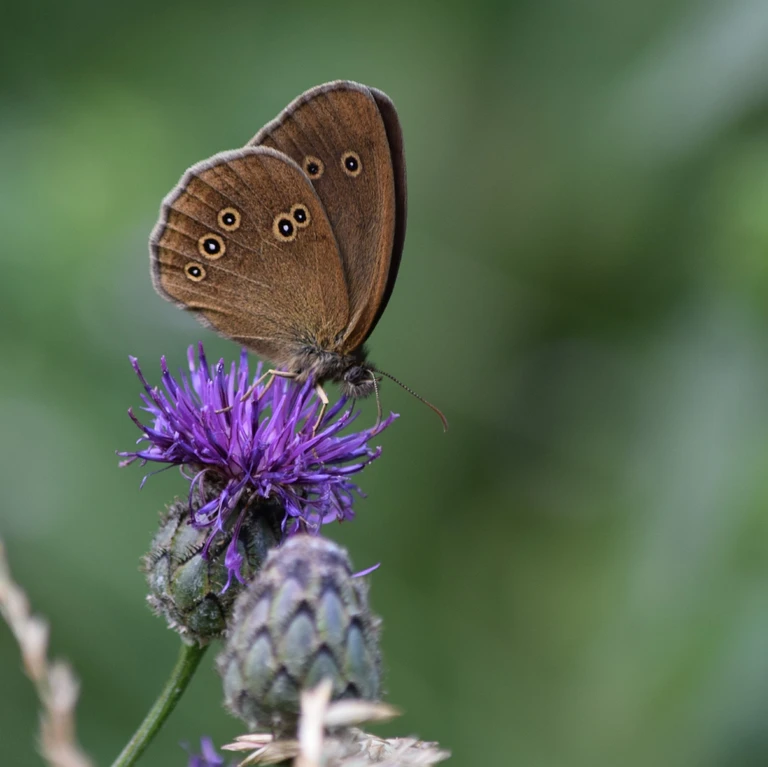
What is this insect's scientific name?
Aphantopus hyperantus
